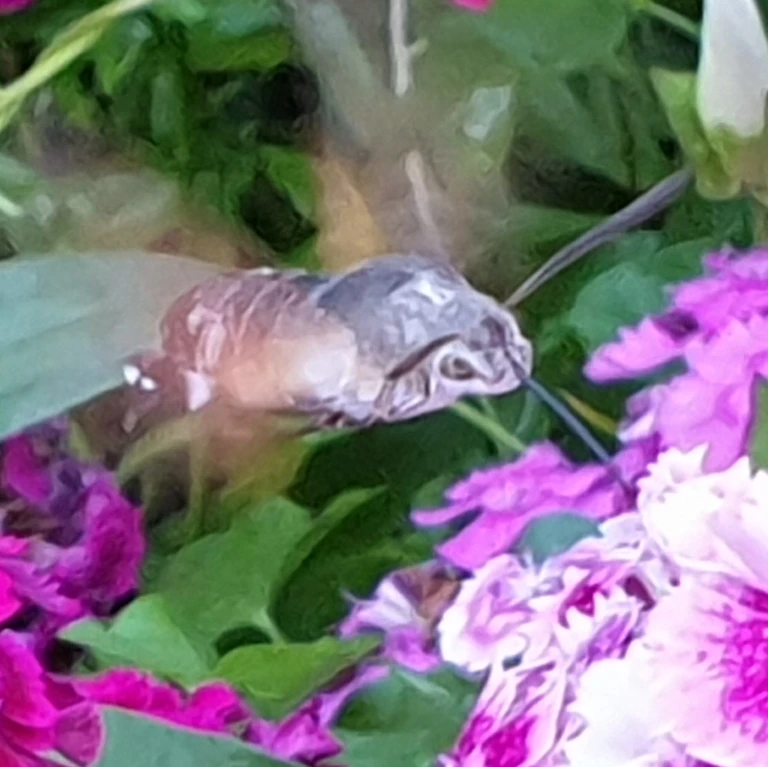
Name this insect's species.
Macroglossum stellatarum
